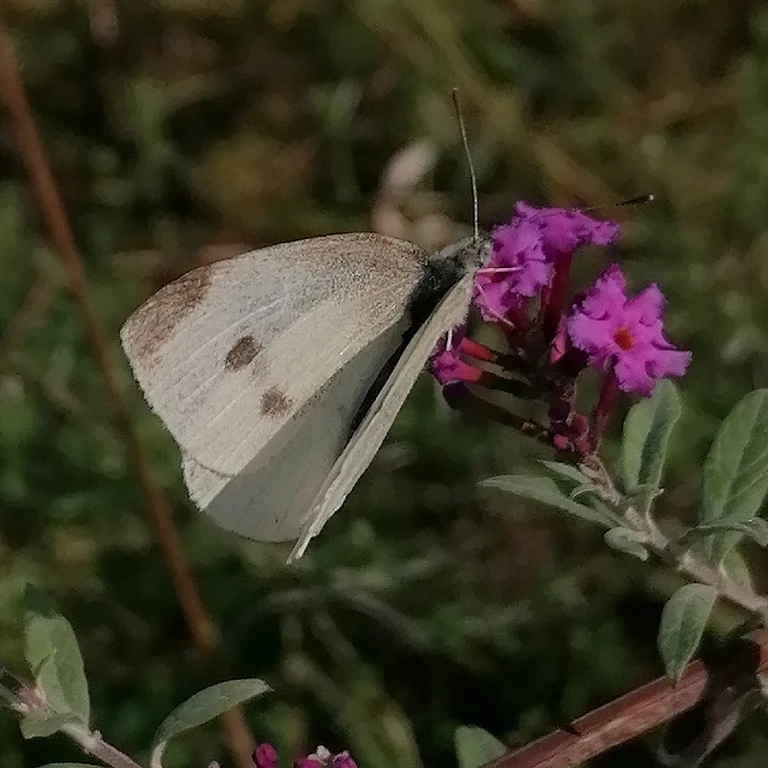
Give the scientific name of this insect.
Pieris rapae
